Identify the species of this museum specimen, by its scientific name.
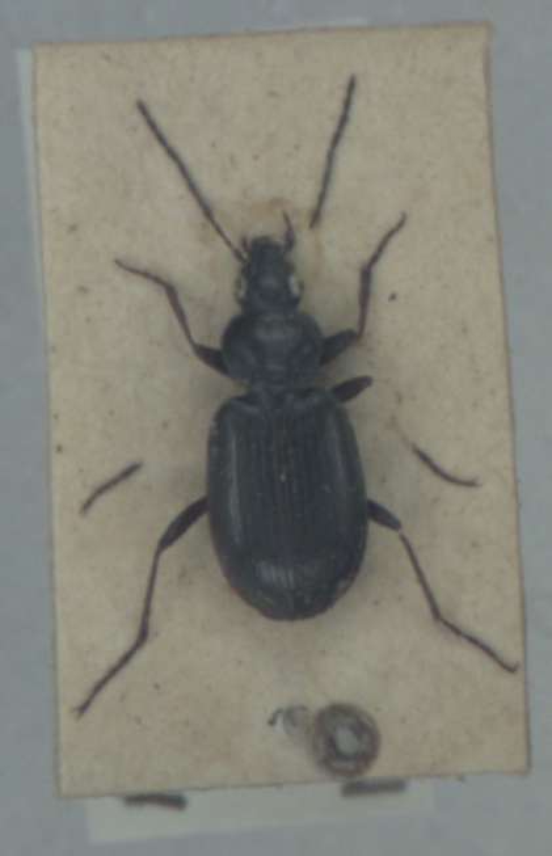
Agonum nigrum
